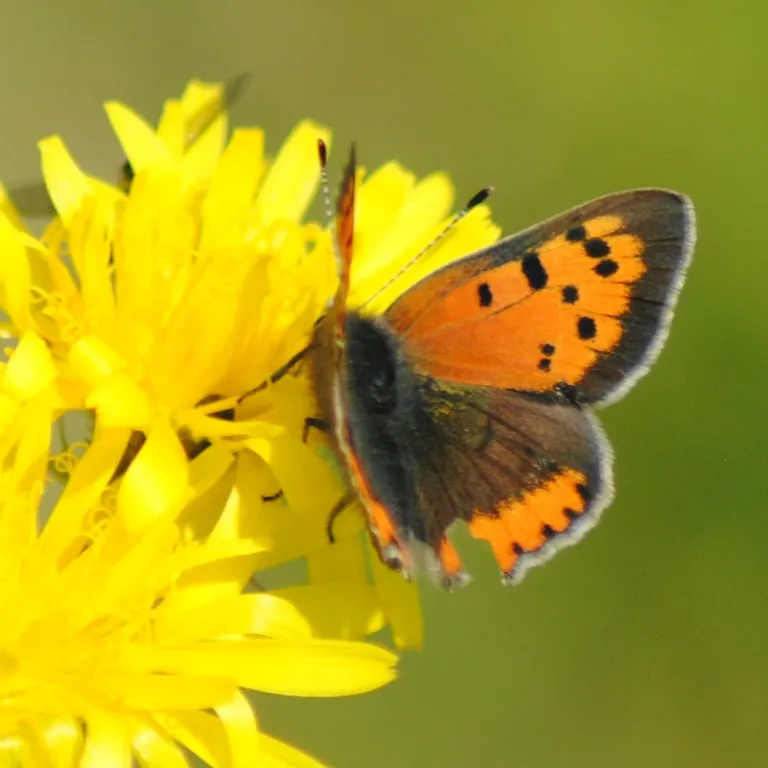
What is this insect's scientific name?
Lycaena phlaeas
